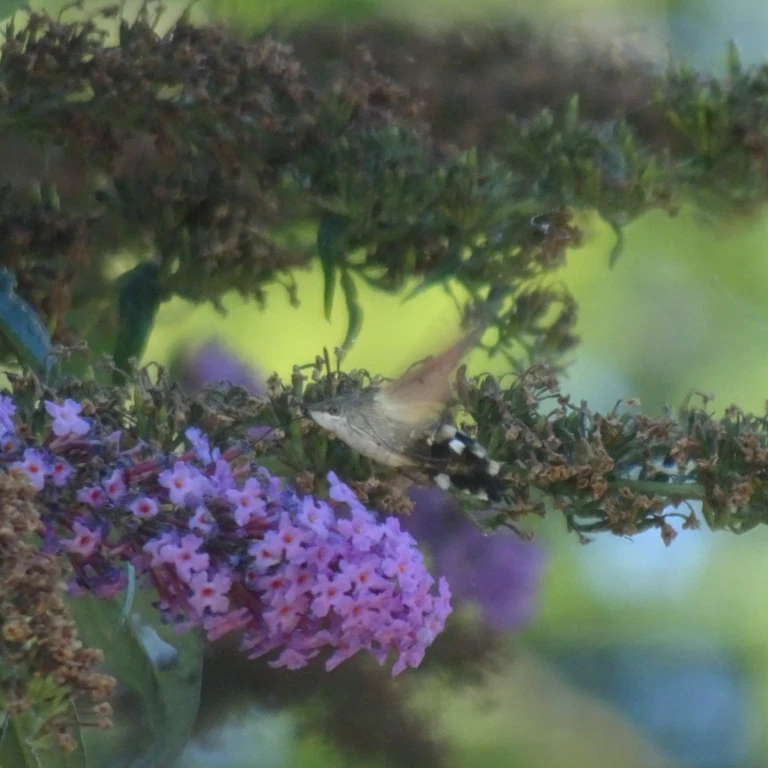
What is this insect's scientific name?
Macroglossum stellatarum
